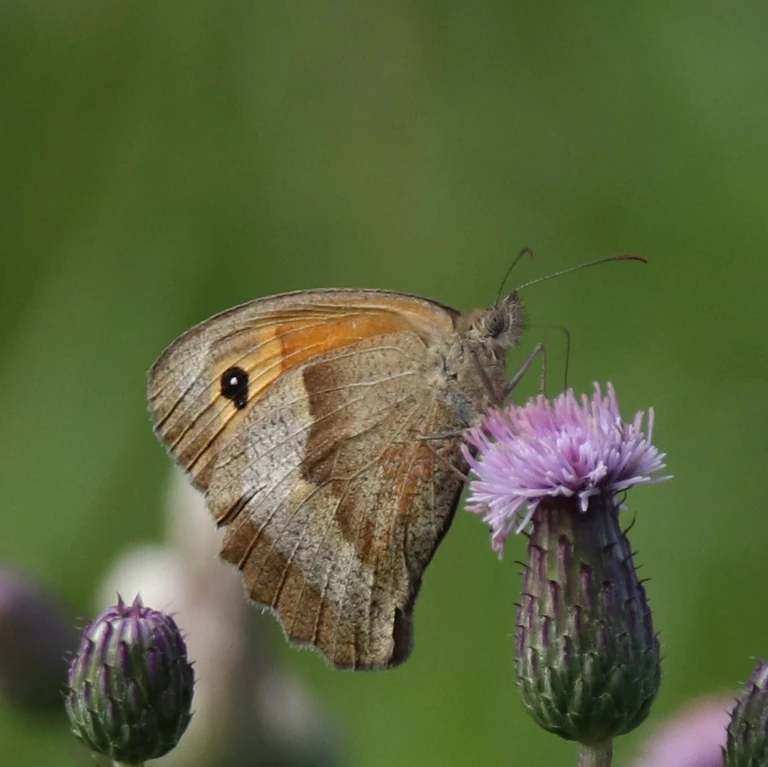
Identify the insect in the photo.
Maniola jurtina
